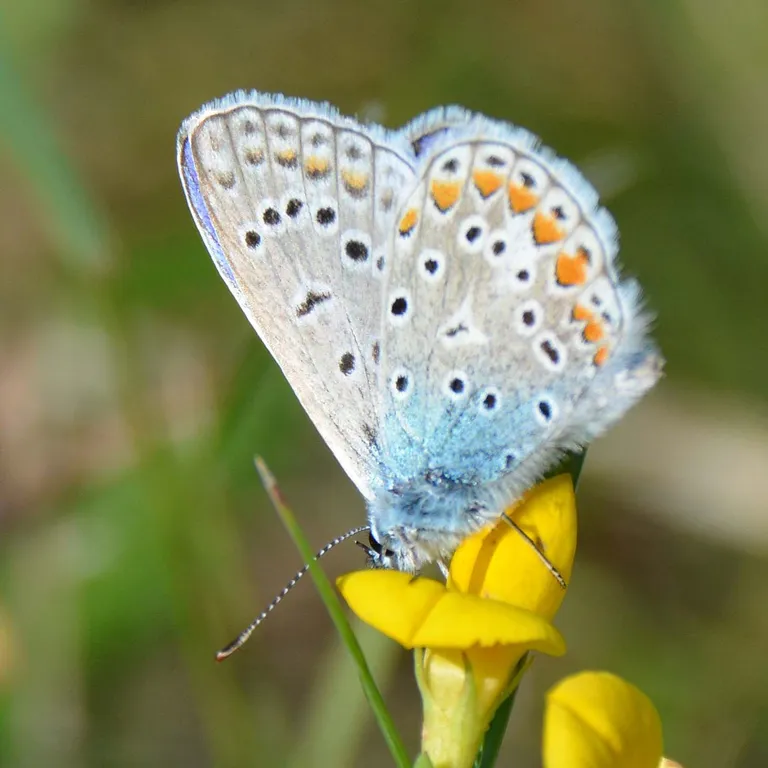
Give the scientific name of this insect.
Polyommatus icarus
